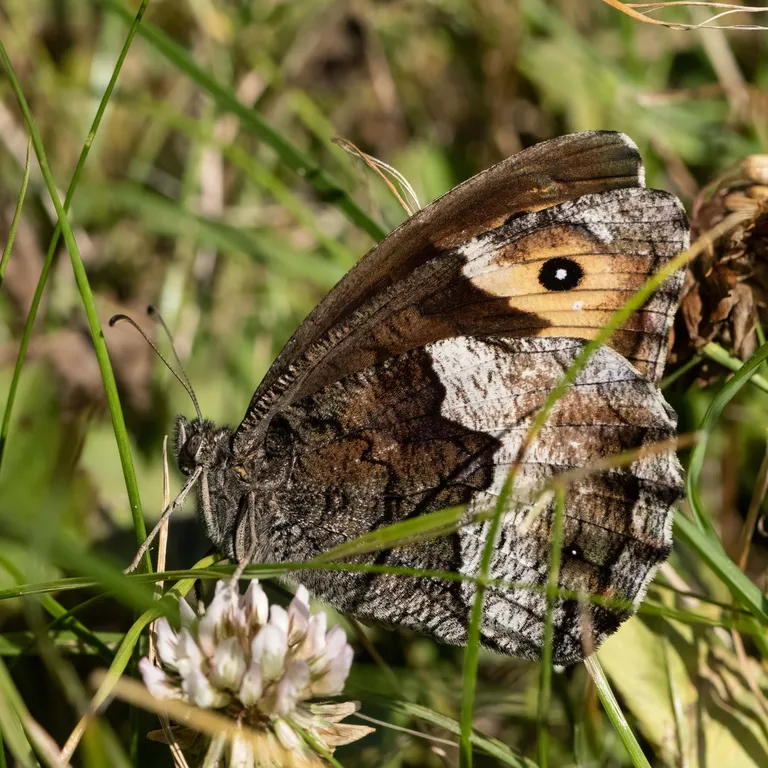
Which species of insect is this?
Hipparchia alcyone
